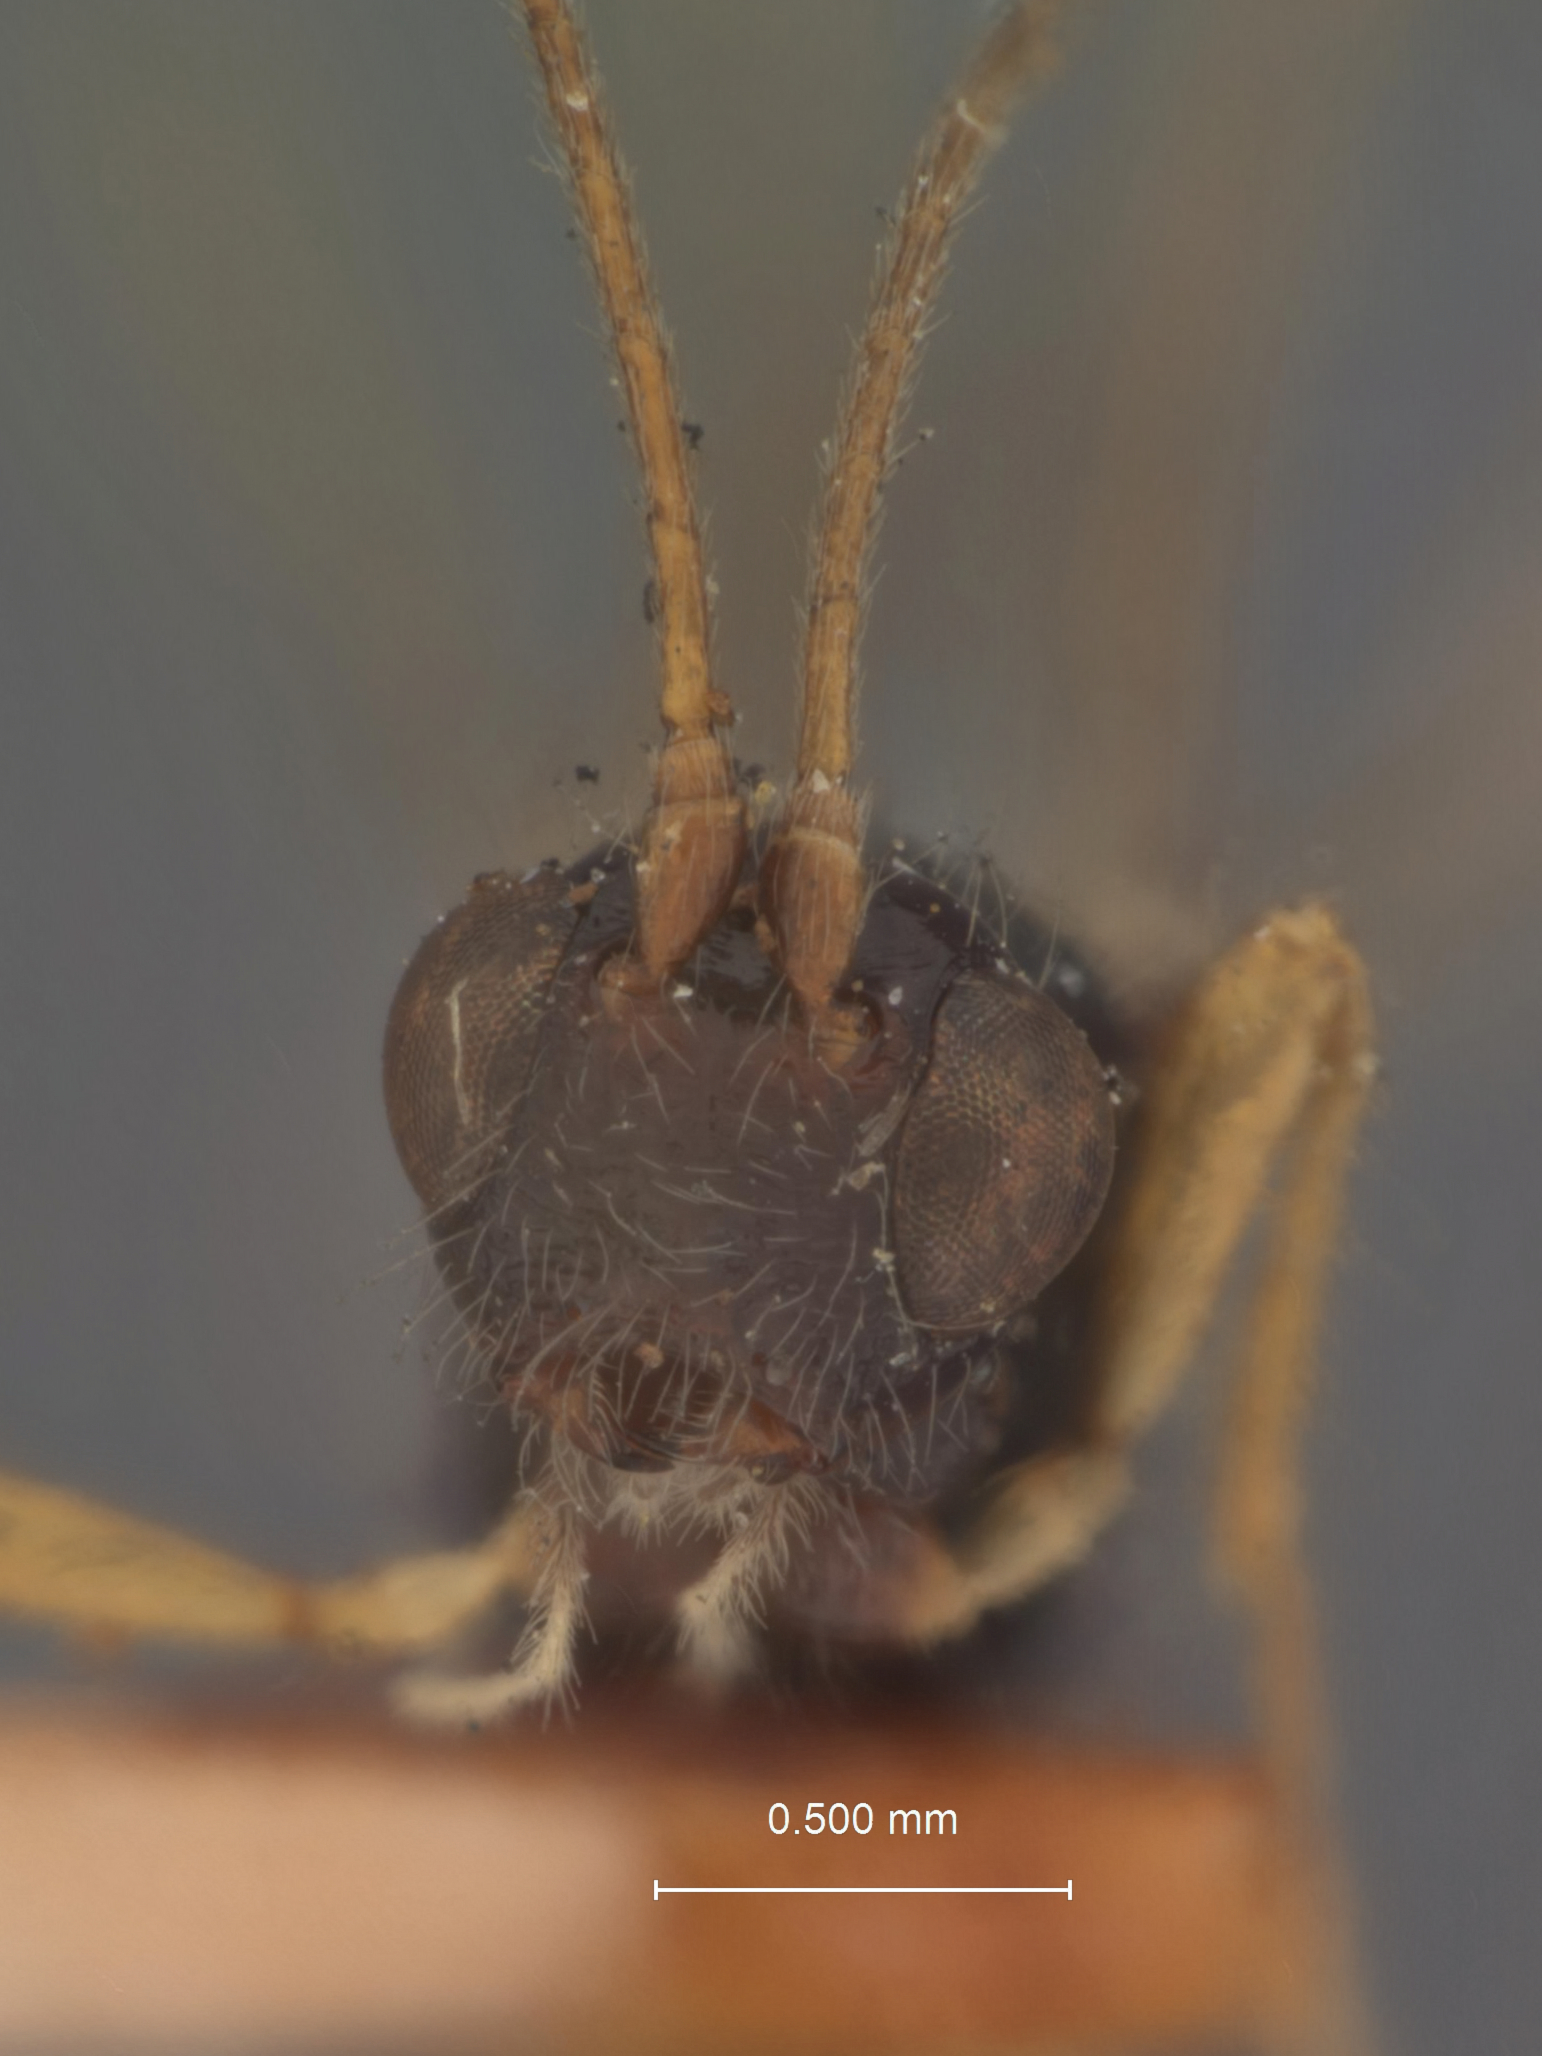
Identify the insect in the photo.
Spathius iphitus
